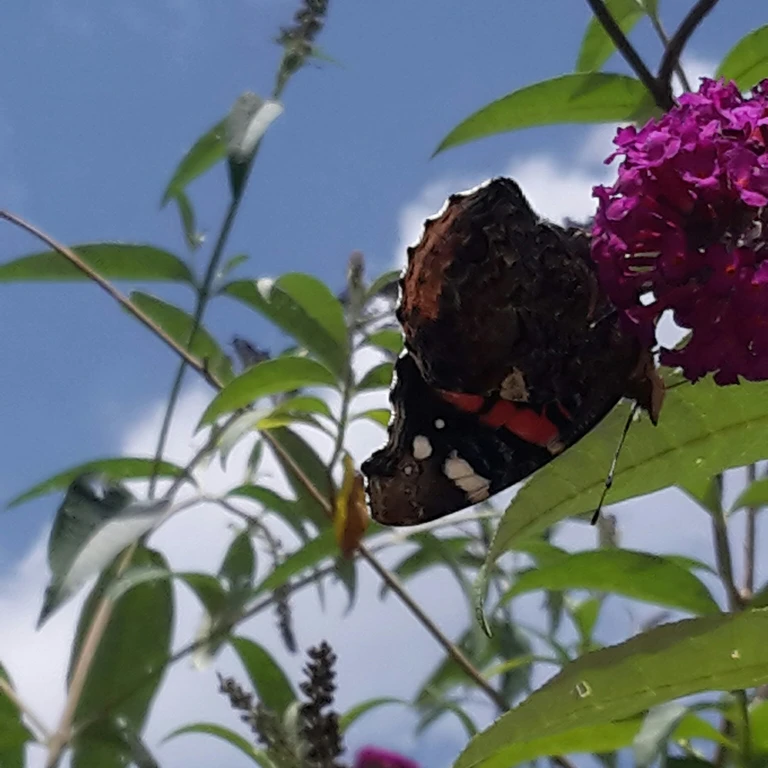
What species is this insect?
Vanessa atalanta
